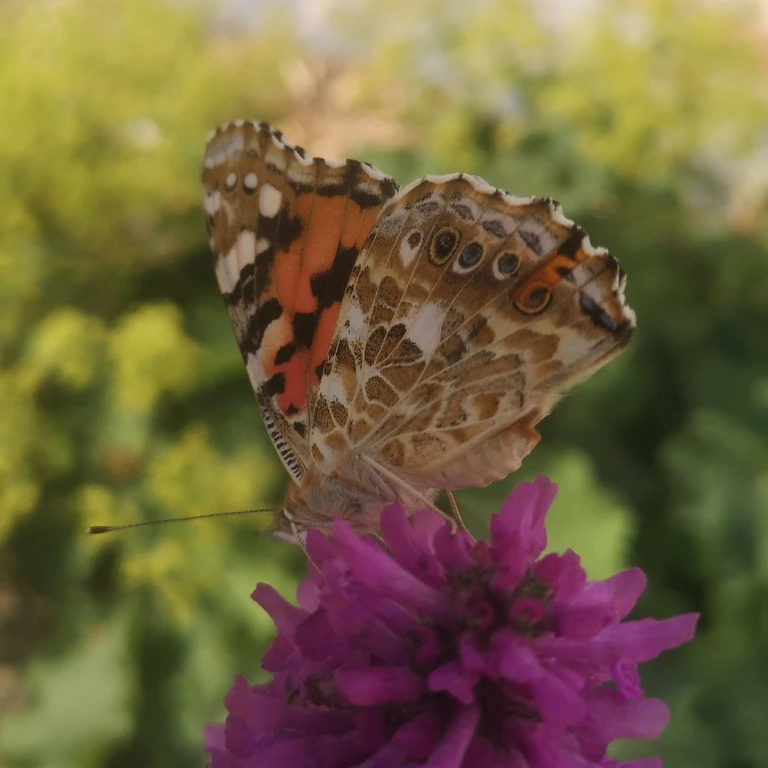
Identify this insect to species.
Vanessa cardui
